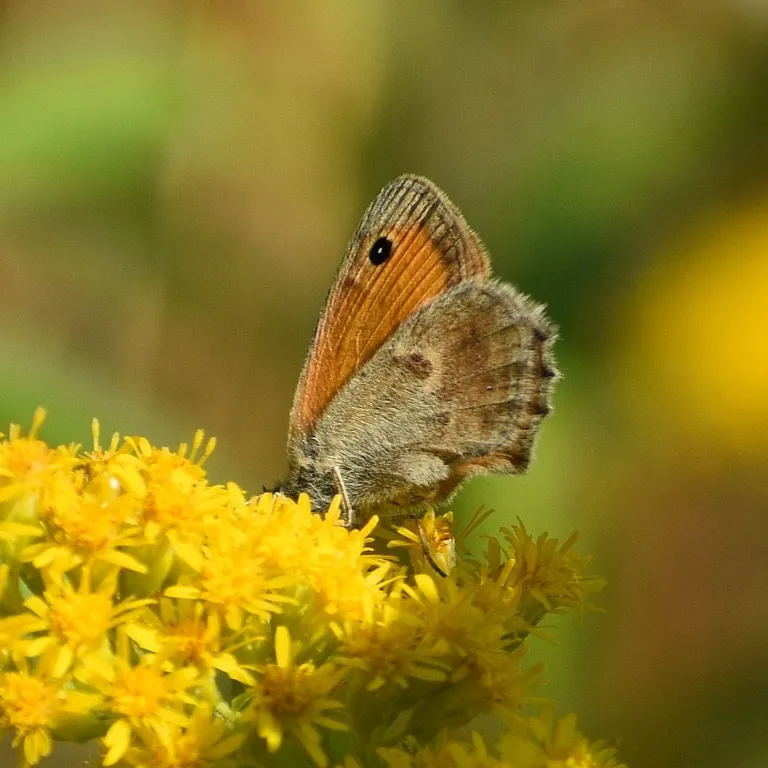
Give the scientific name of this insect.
Coenonympha pamphilus
